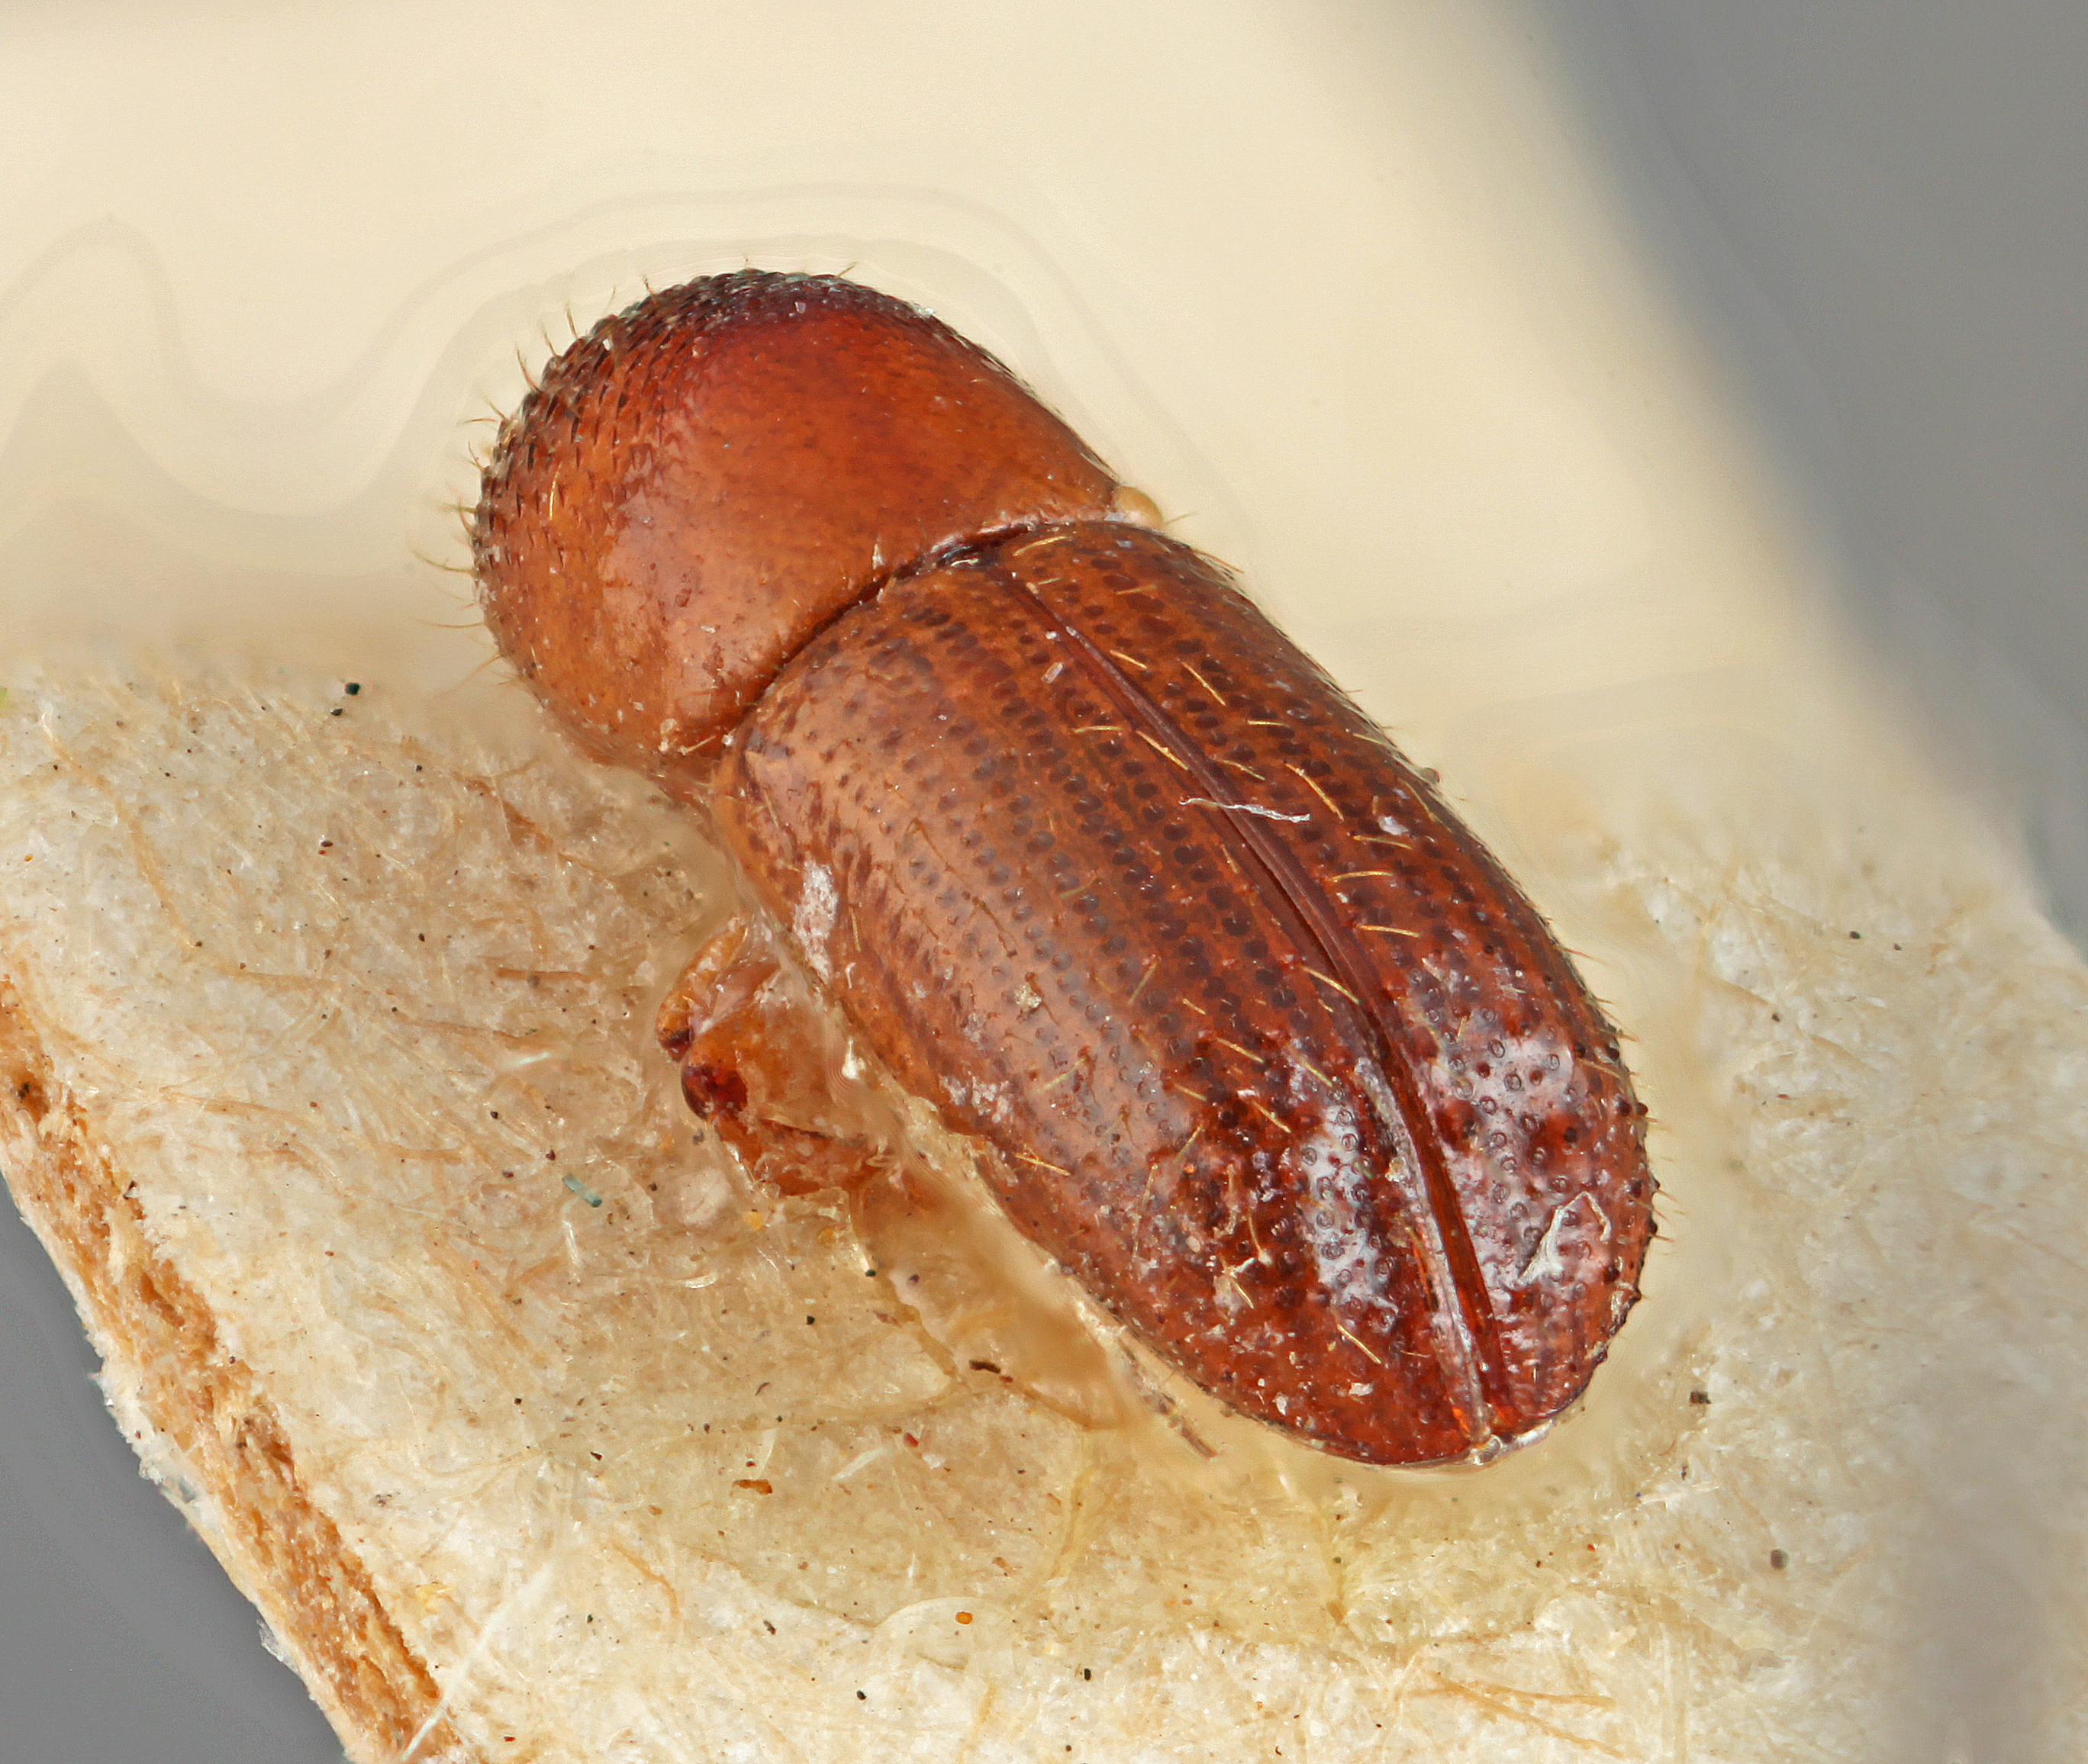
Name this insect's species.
Xyleborus bolivianus
